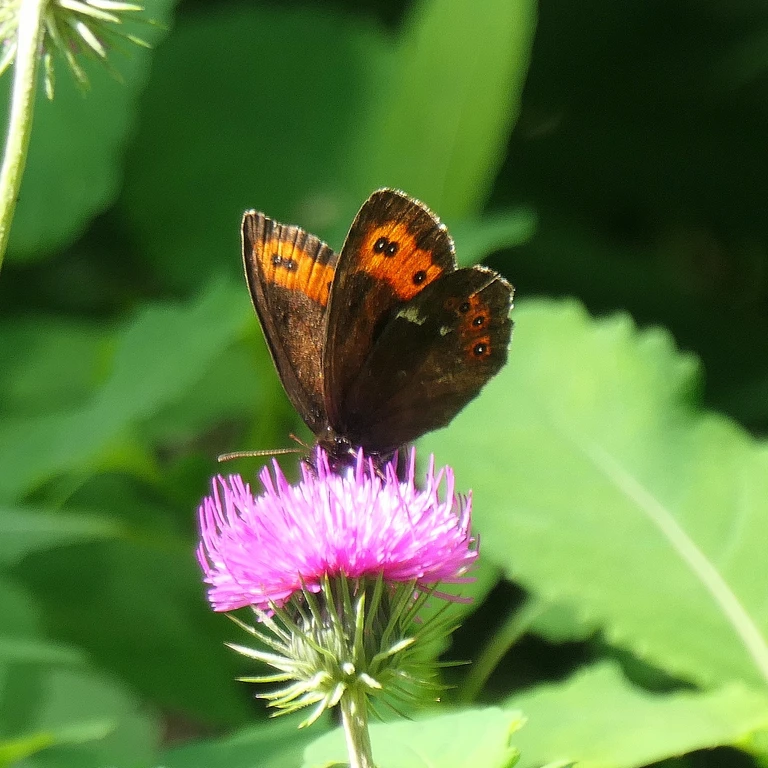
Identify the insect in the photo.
Erebia ligea
